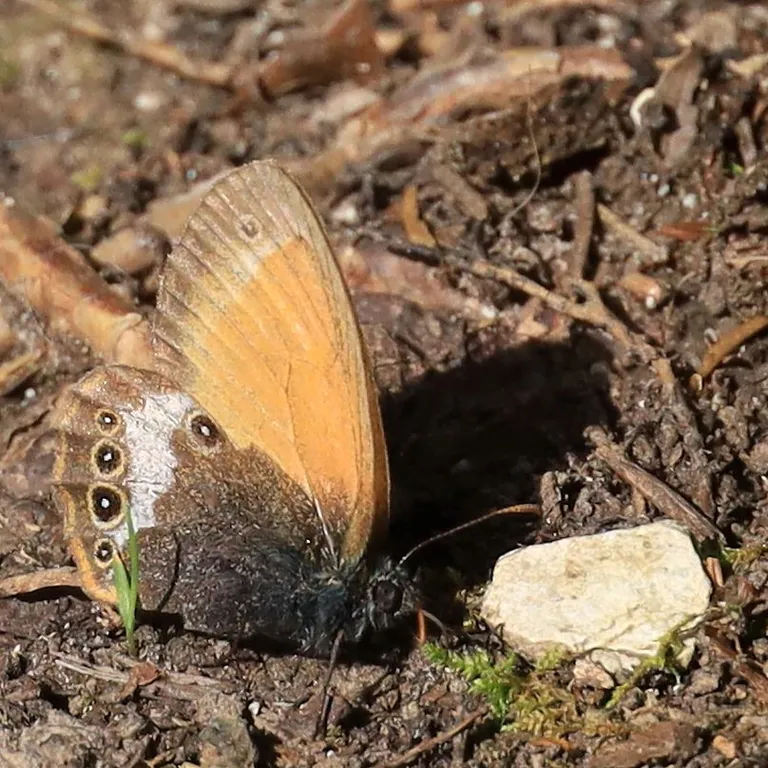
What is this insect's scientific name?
Coenonympha arcania
